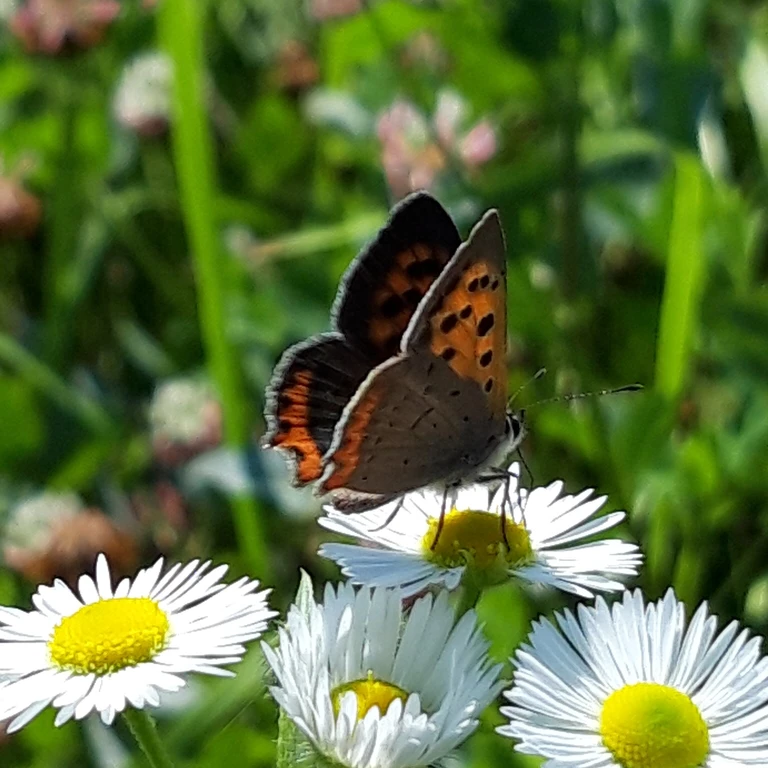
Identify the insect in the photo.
Lycaena phlaeas
